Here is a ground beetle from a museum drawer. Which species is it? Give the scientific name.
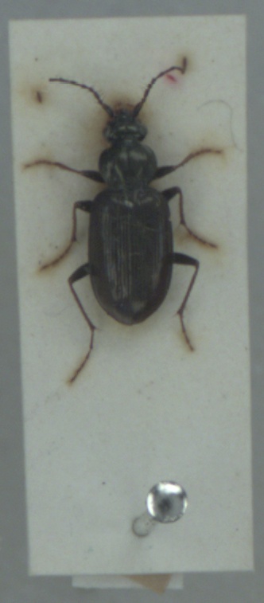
Loricera pilicornis
